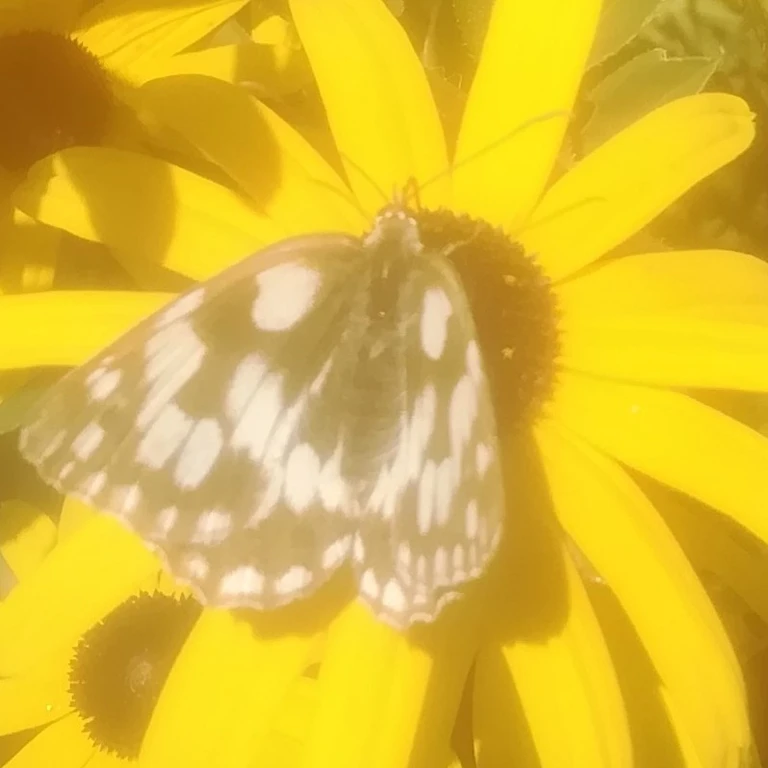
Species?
Melanargia galathea
